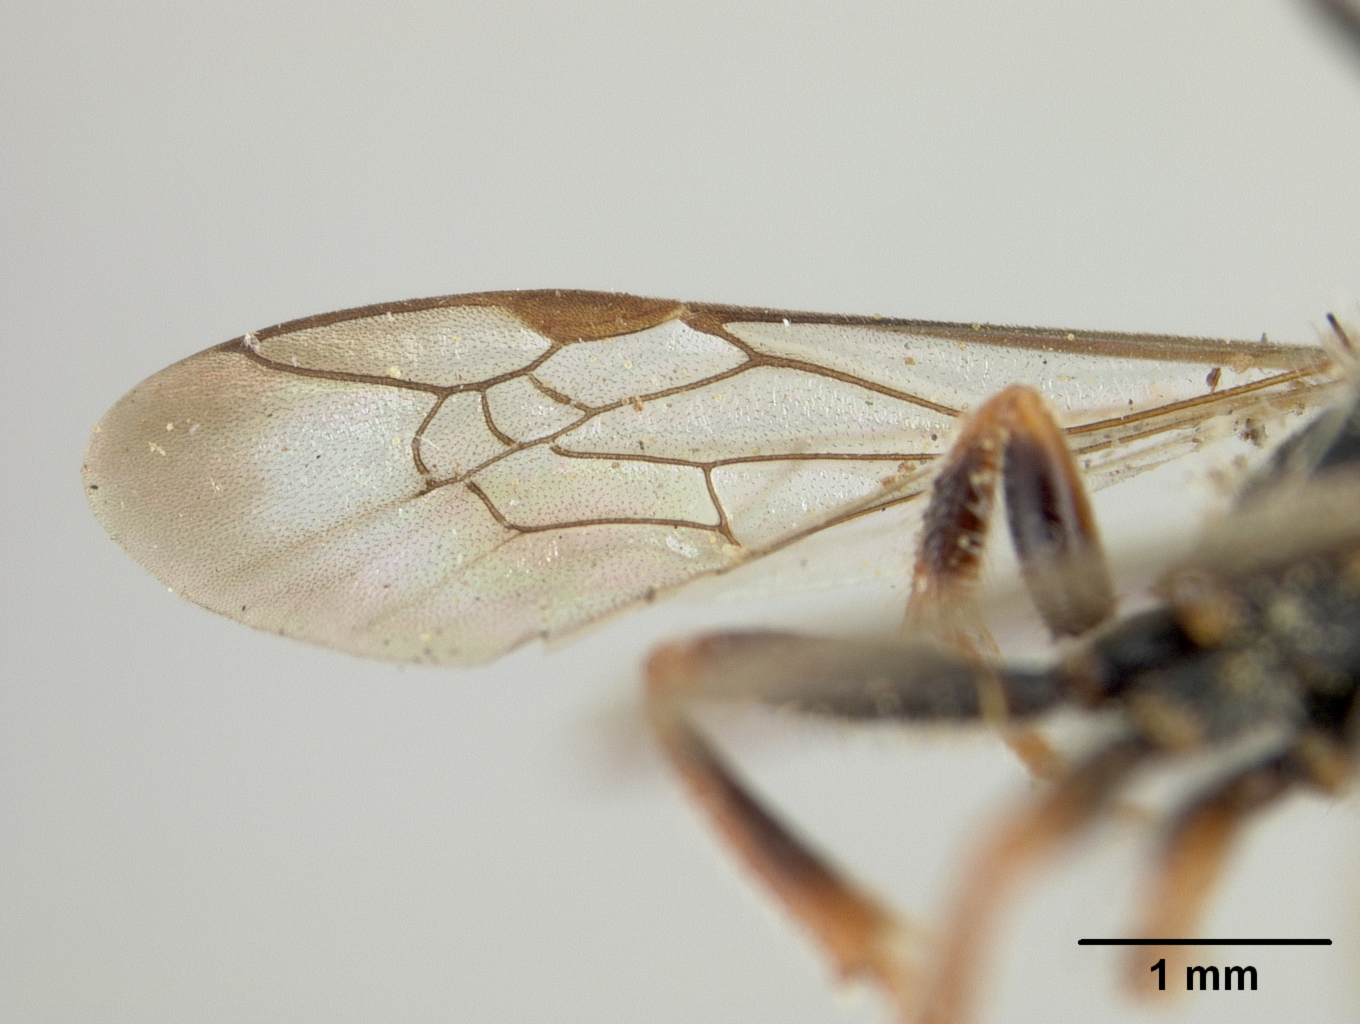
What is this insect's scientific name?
Nomada harimensis
